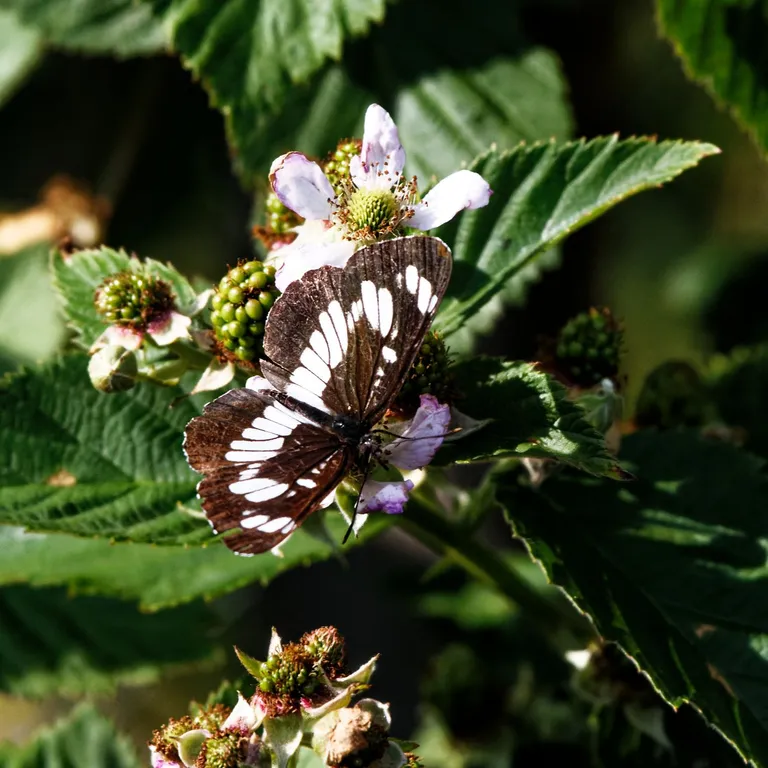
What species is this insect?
Neptis rivularis
